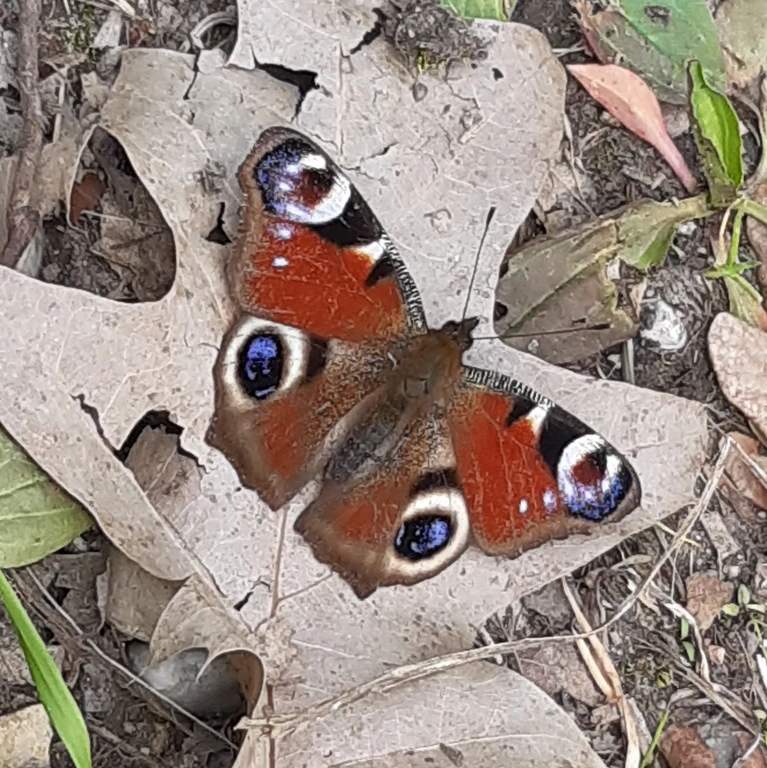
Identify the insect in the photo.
Aglais io
